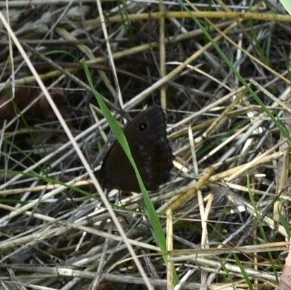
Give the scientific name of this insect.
Minois dryas
